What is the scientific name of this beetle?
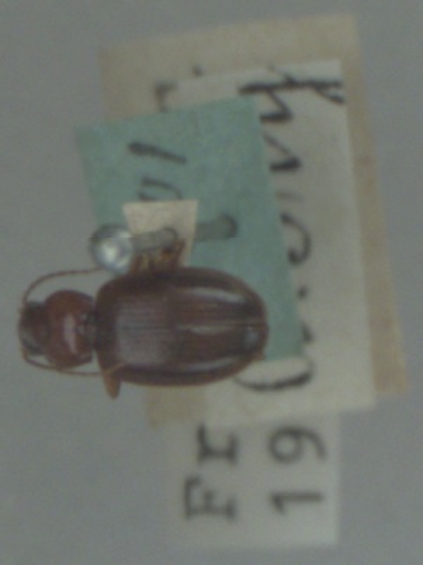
Ocys harpaloides
